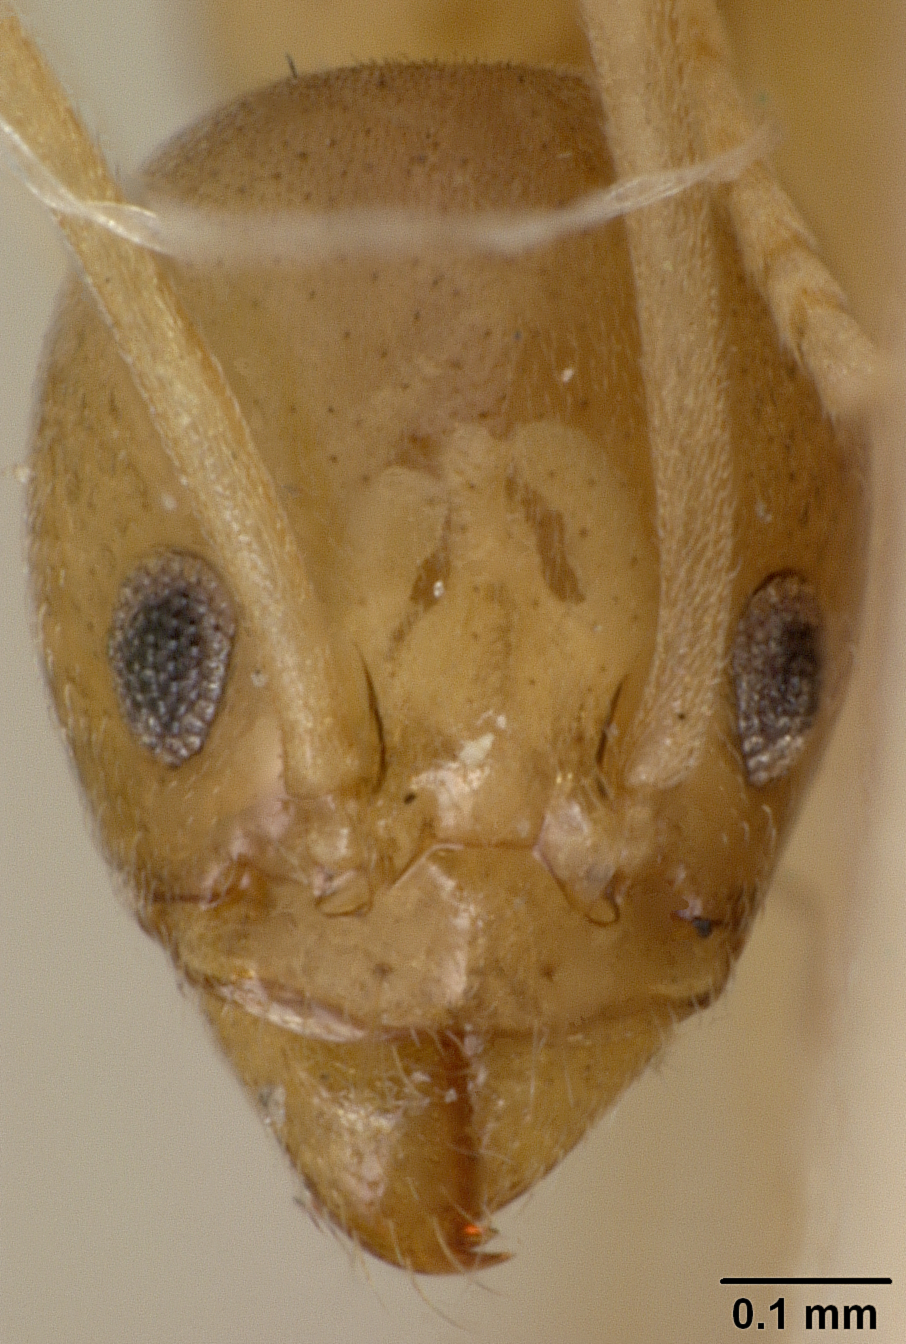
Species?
Iridomyrmex melleus
